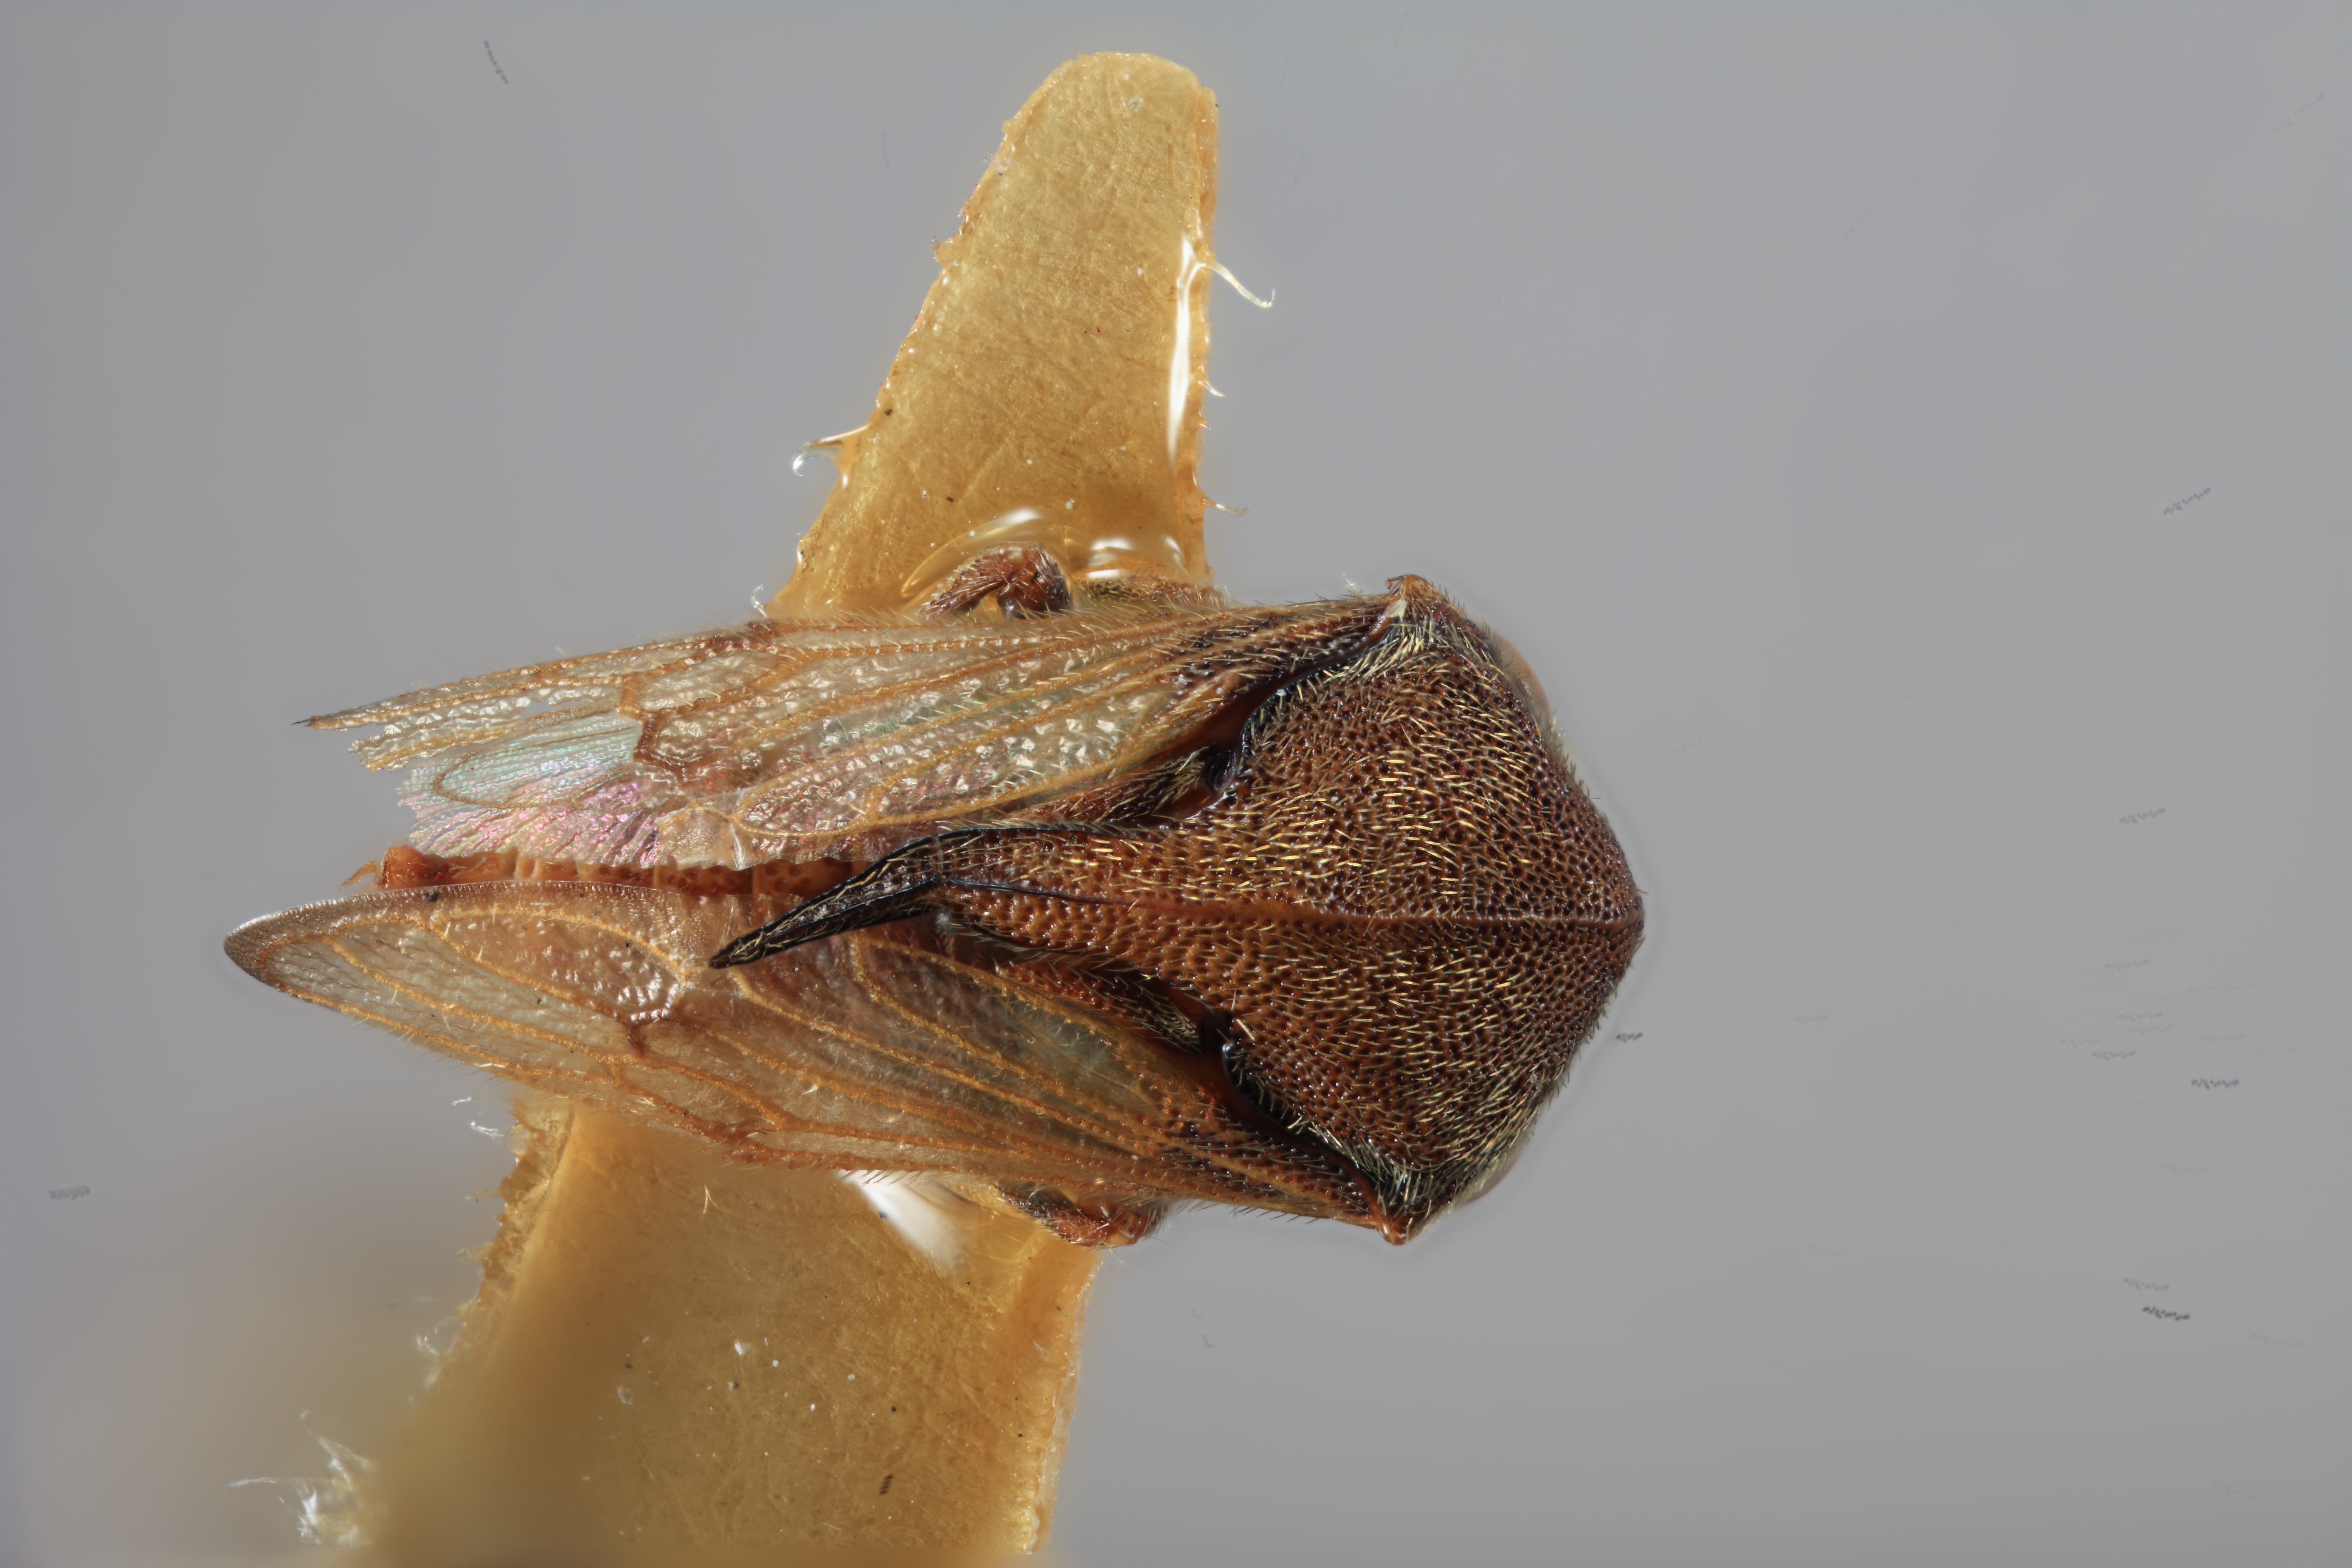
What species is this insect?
Gargara gressitti
